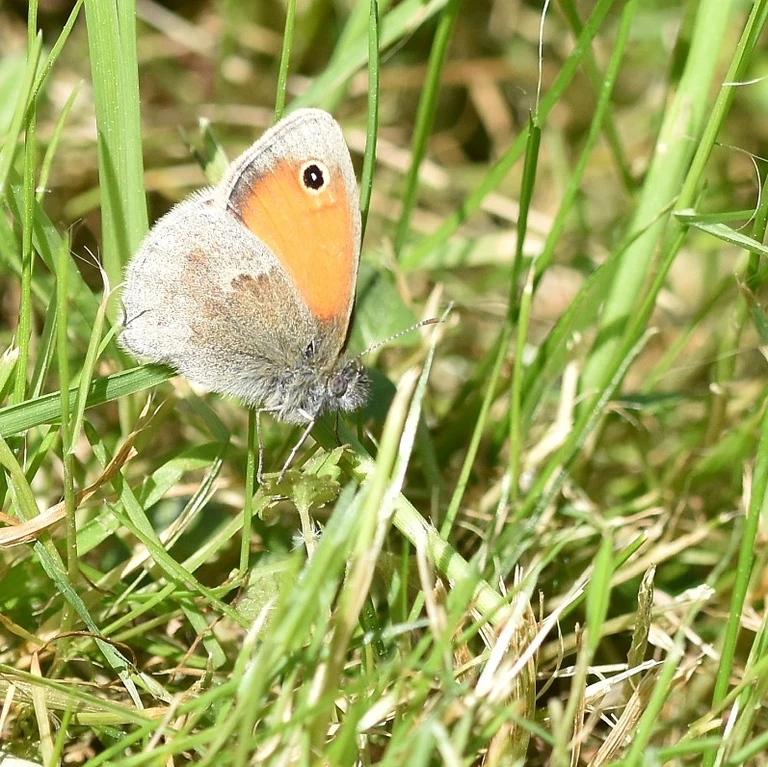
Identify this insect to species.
Coenonympha pamphilus
